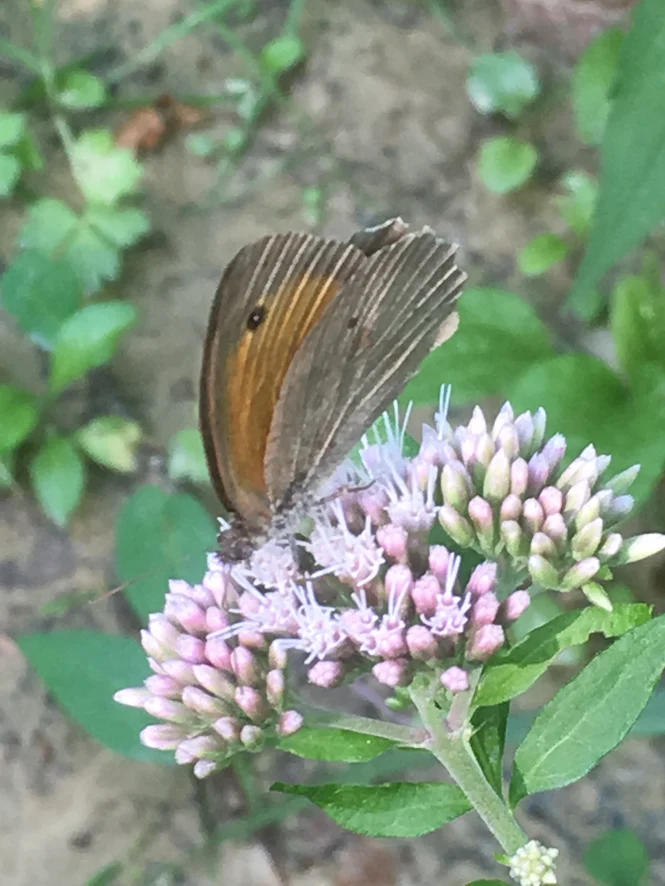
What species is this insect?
Maniola jurtina
